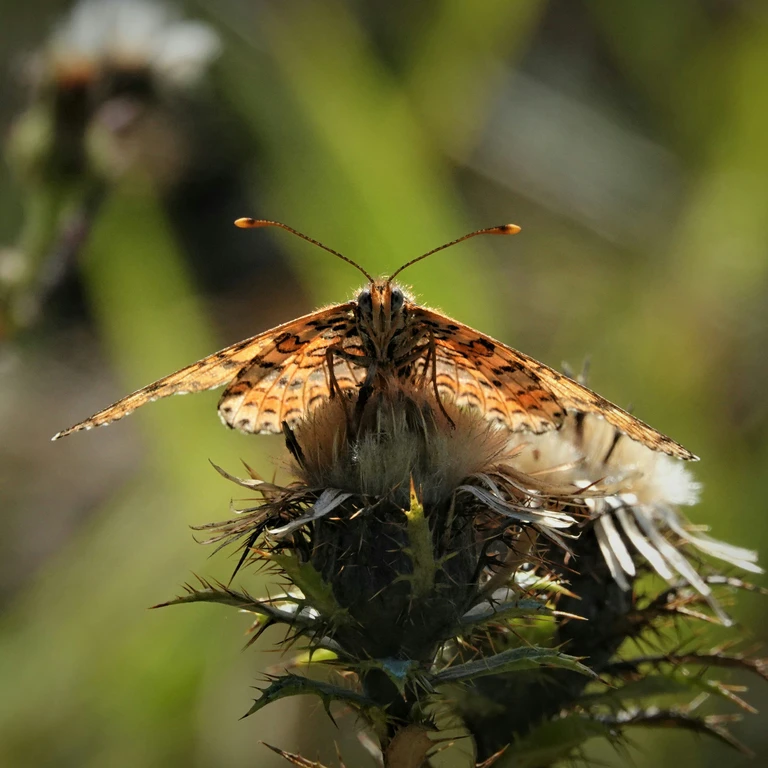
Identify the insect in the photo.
Melitaea didyma
